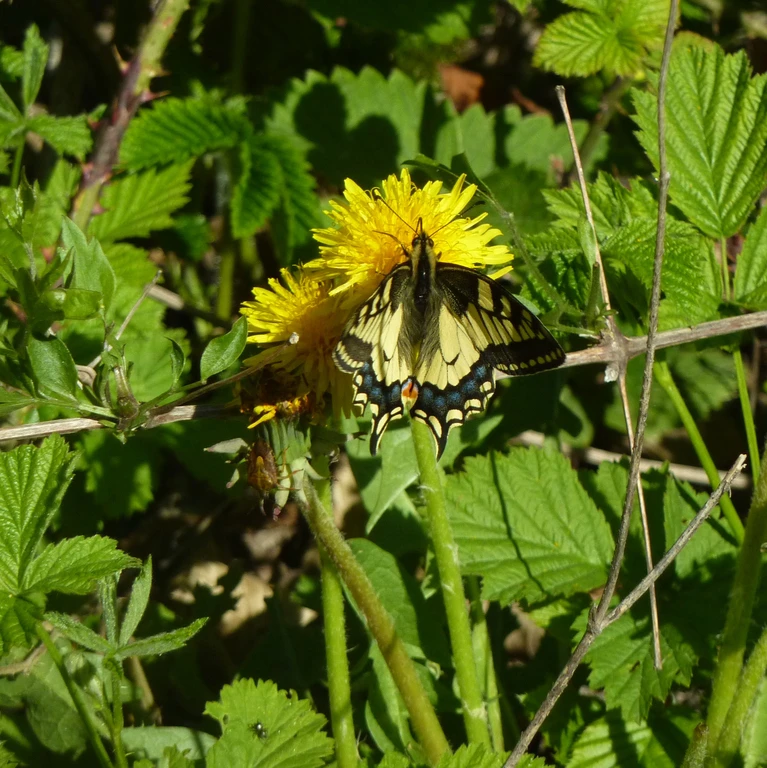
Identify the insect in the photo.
Papilio machaon
